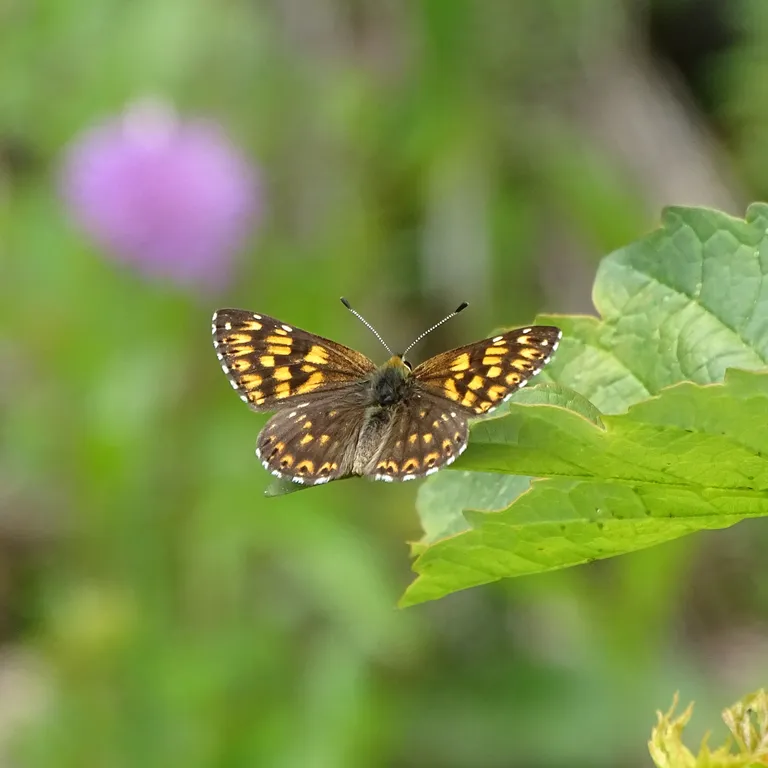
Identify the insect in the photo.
Hamearis lucina
